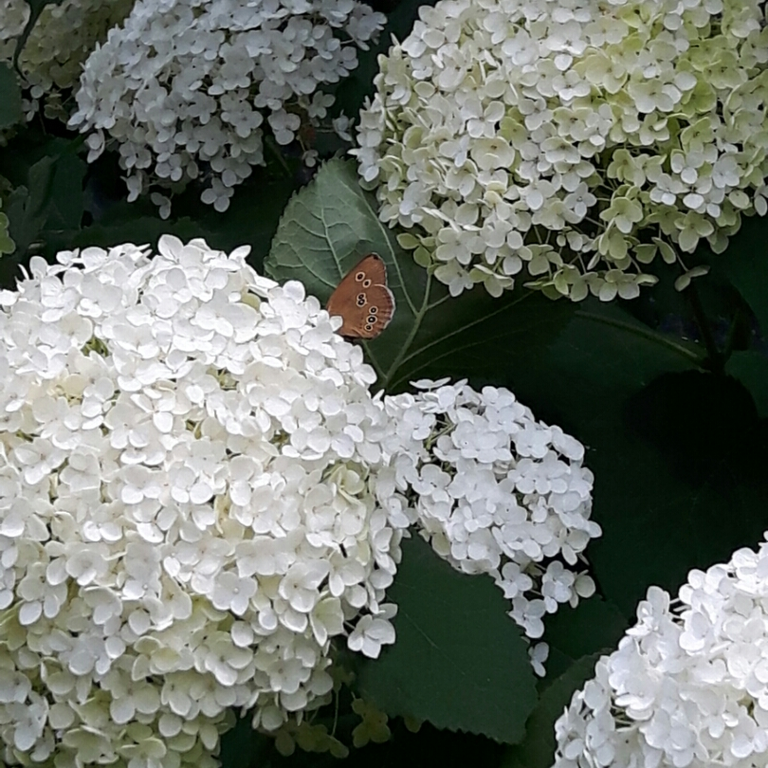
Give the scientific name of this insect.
Aphantopus hyperantus
